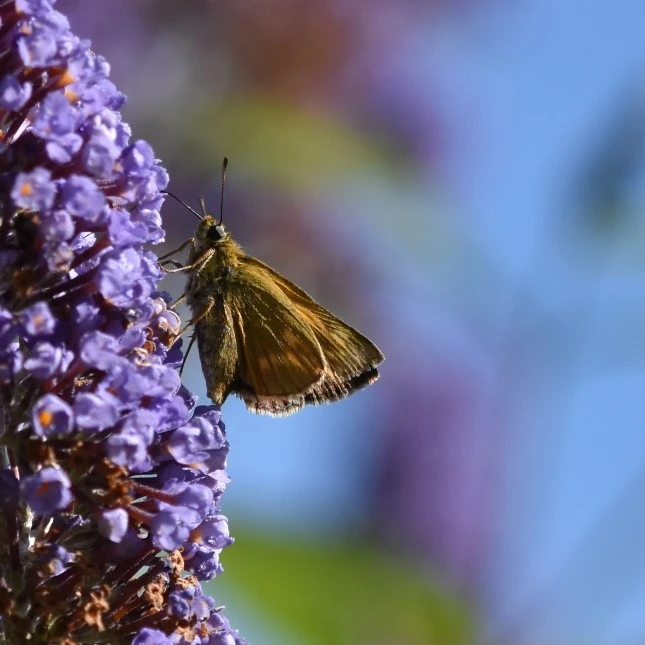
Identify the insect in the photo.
Ochlodes sylvanus (also Ochlodes venata)
